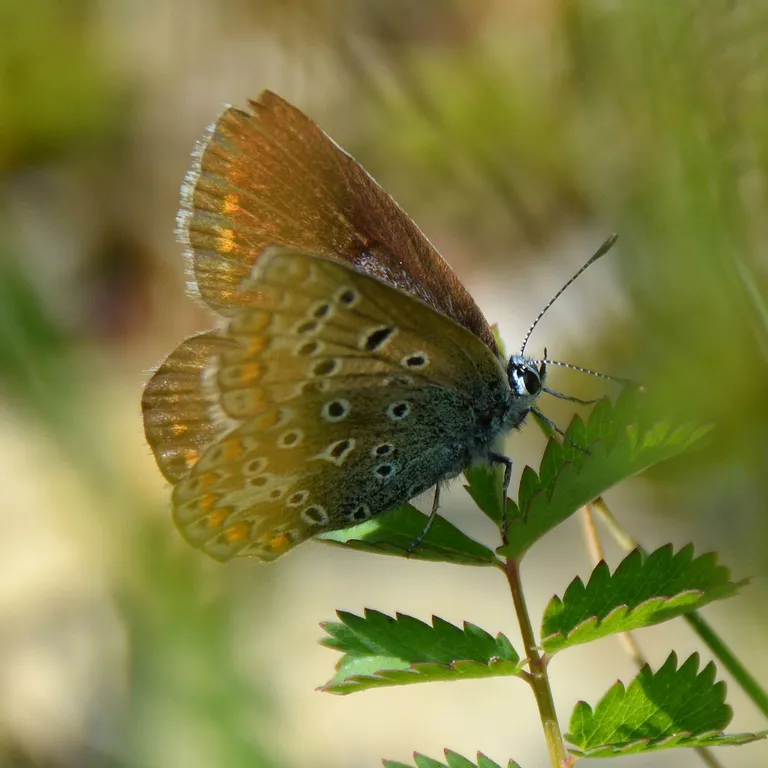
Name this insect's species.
Polyommatus icarus
